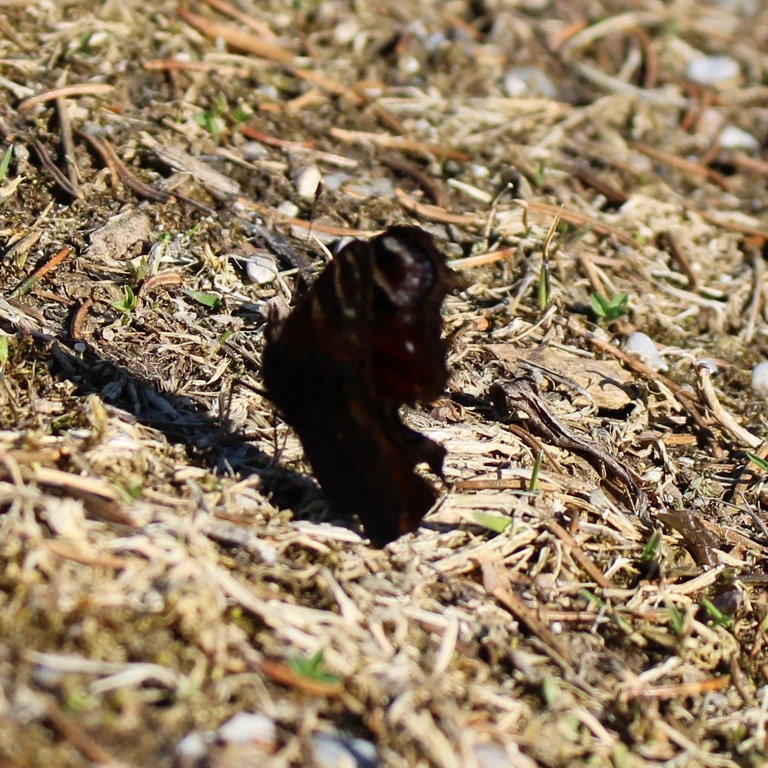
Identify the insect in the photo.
Aglais io
